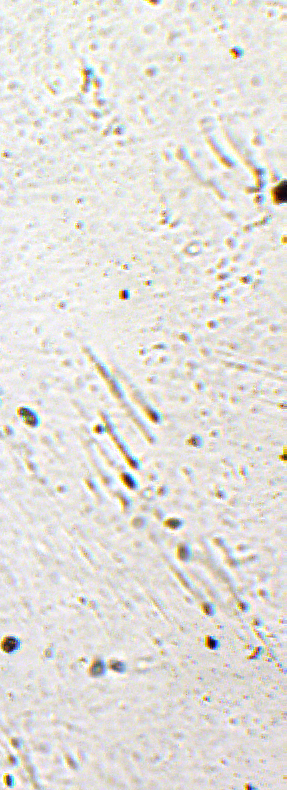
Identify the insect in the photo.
Pachyneuron ahlaensis
